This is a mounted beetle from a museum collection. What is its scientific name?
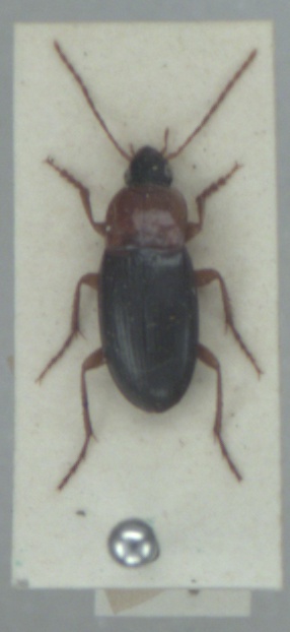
Calathus melanocephalus
